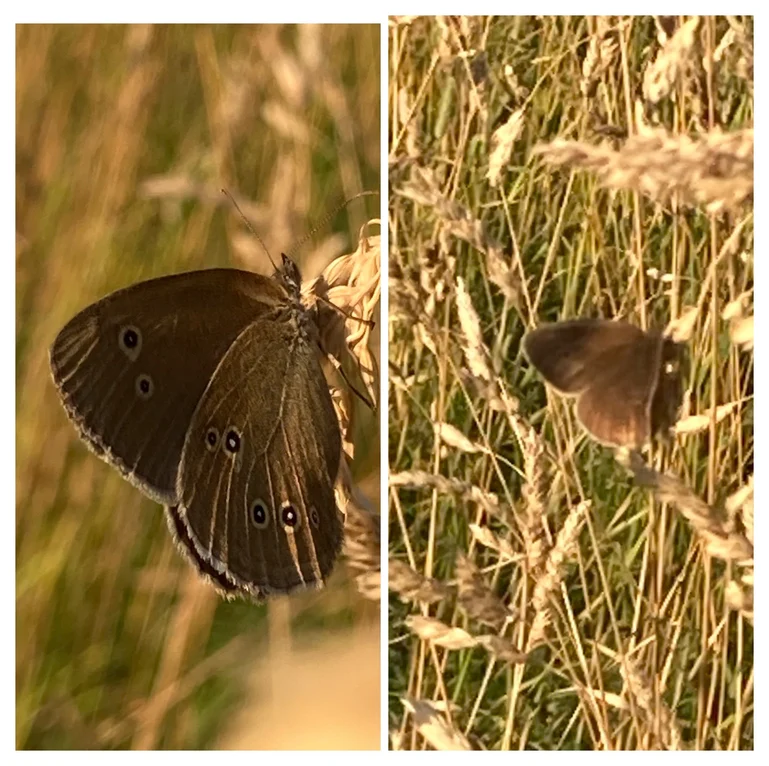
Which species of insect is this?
Aphantopus hyperantus
